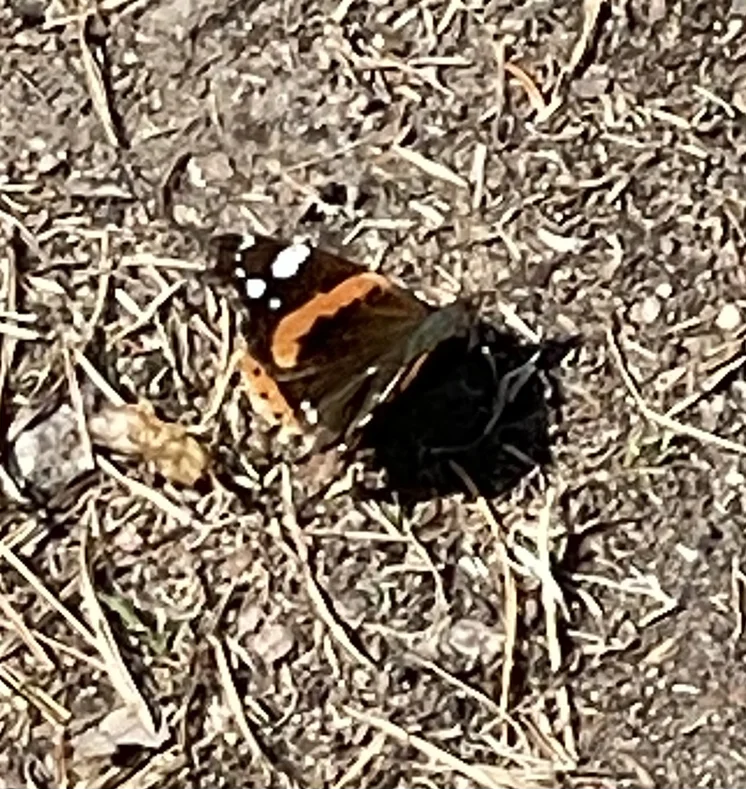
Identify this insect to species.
Vanessa atalanta
